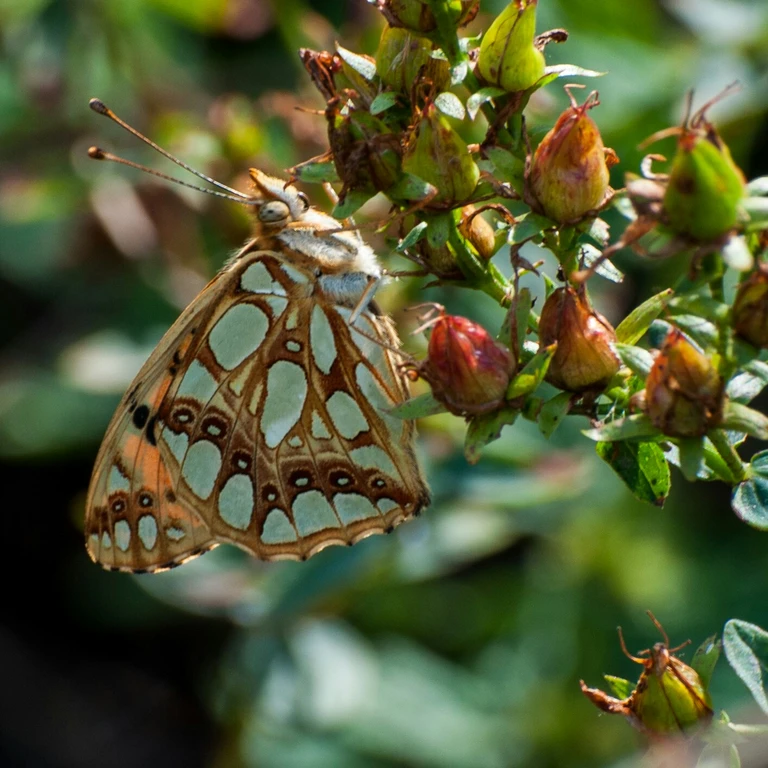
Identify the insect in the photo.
Issoria lathonia
